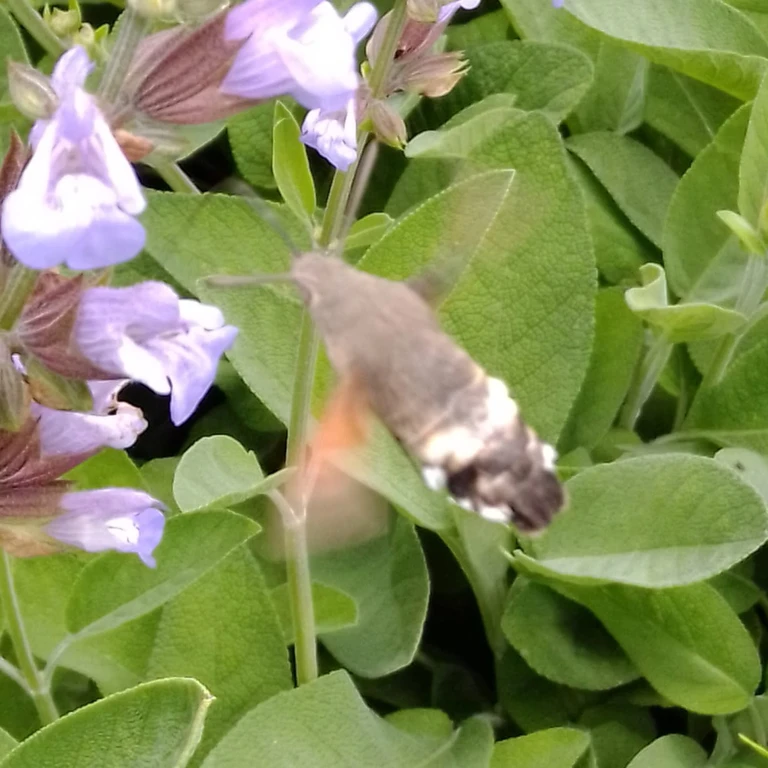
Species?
Macroglossum stellatarum
